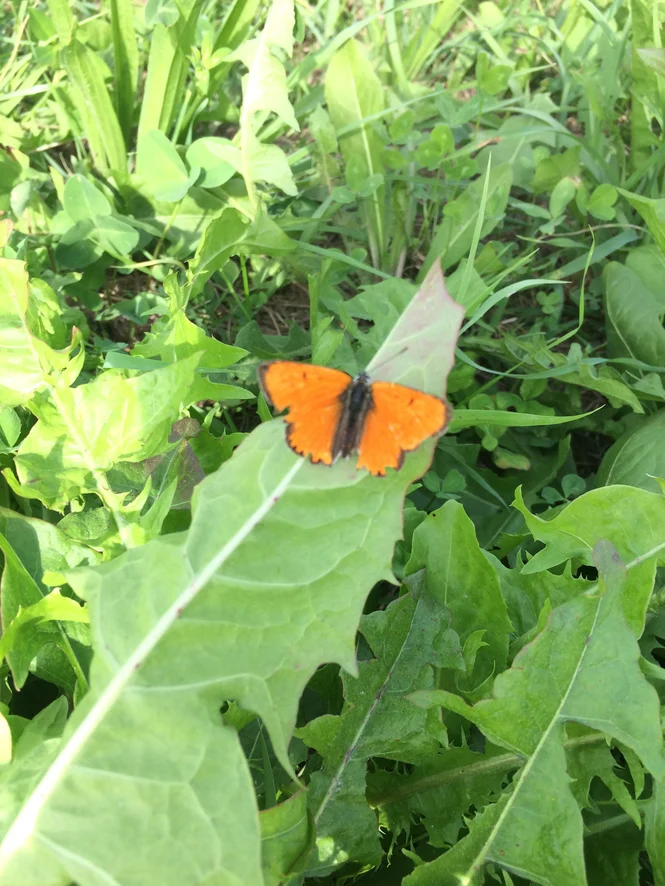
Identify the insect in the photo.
Lycaena dispar
